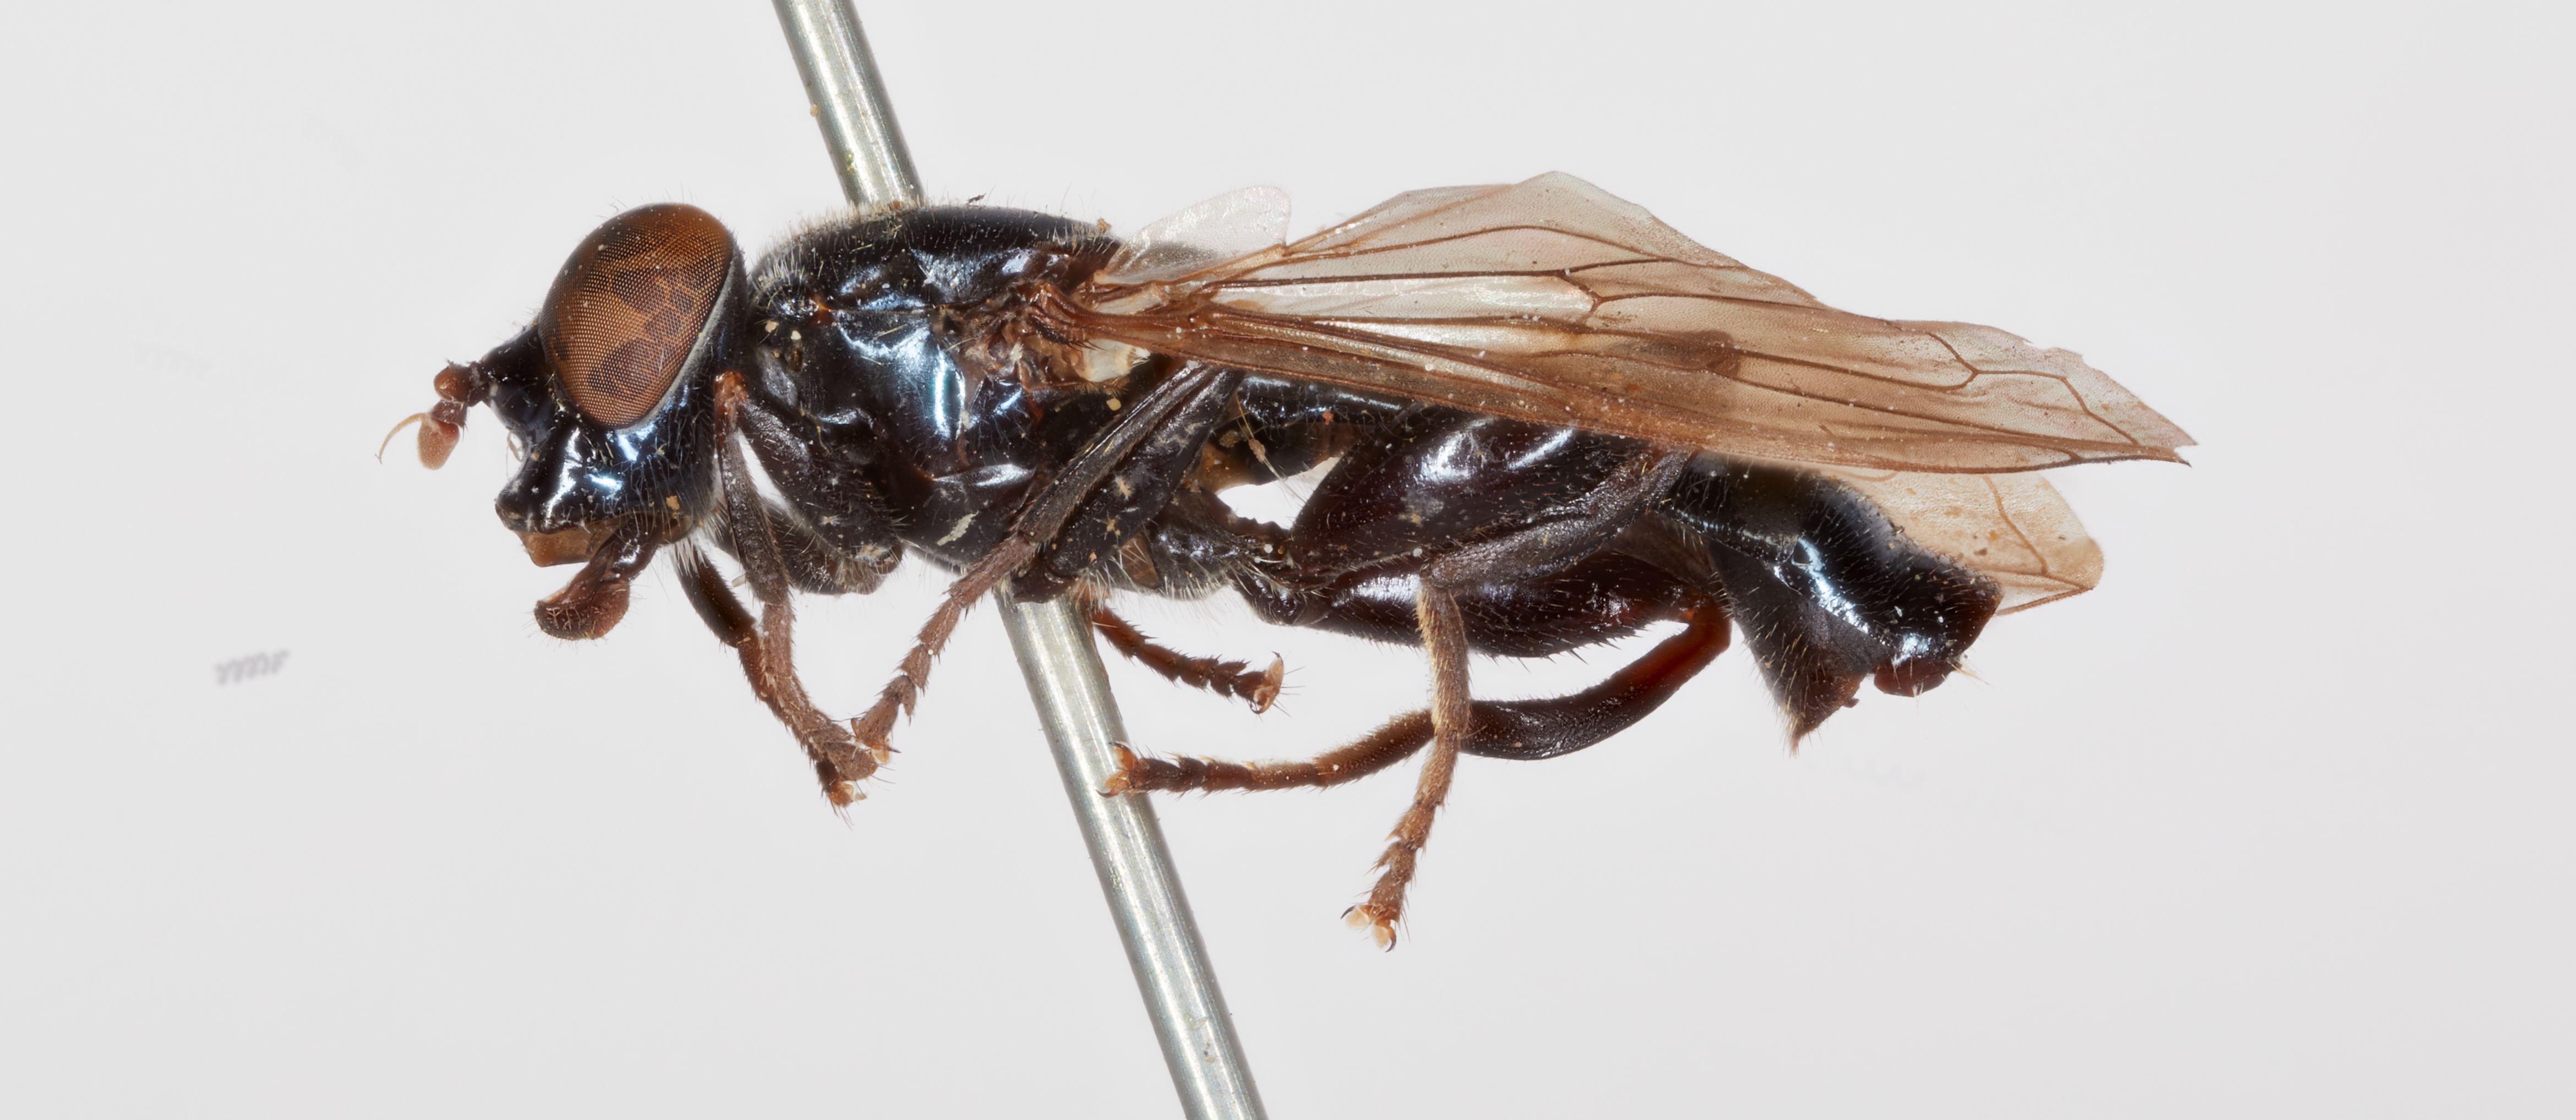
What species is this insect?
Chalcomyia depressa
